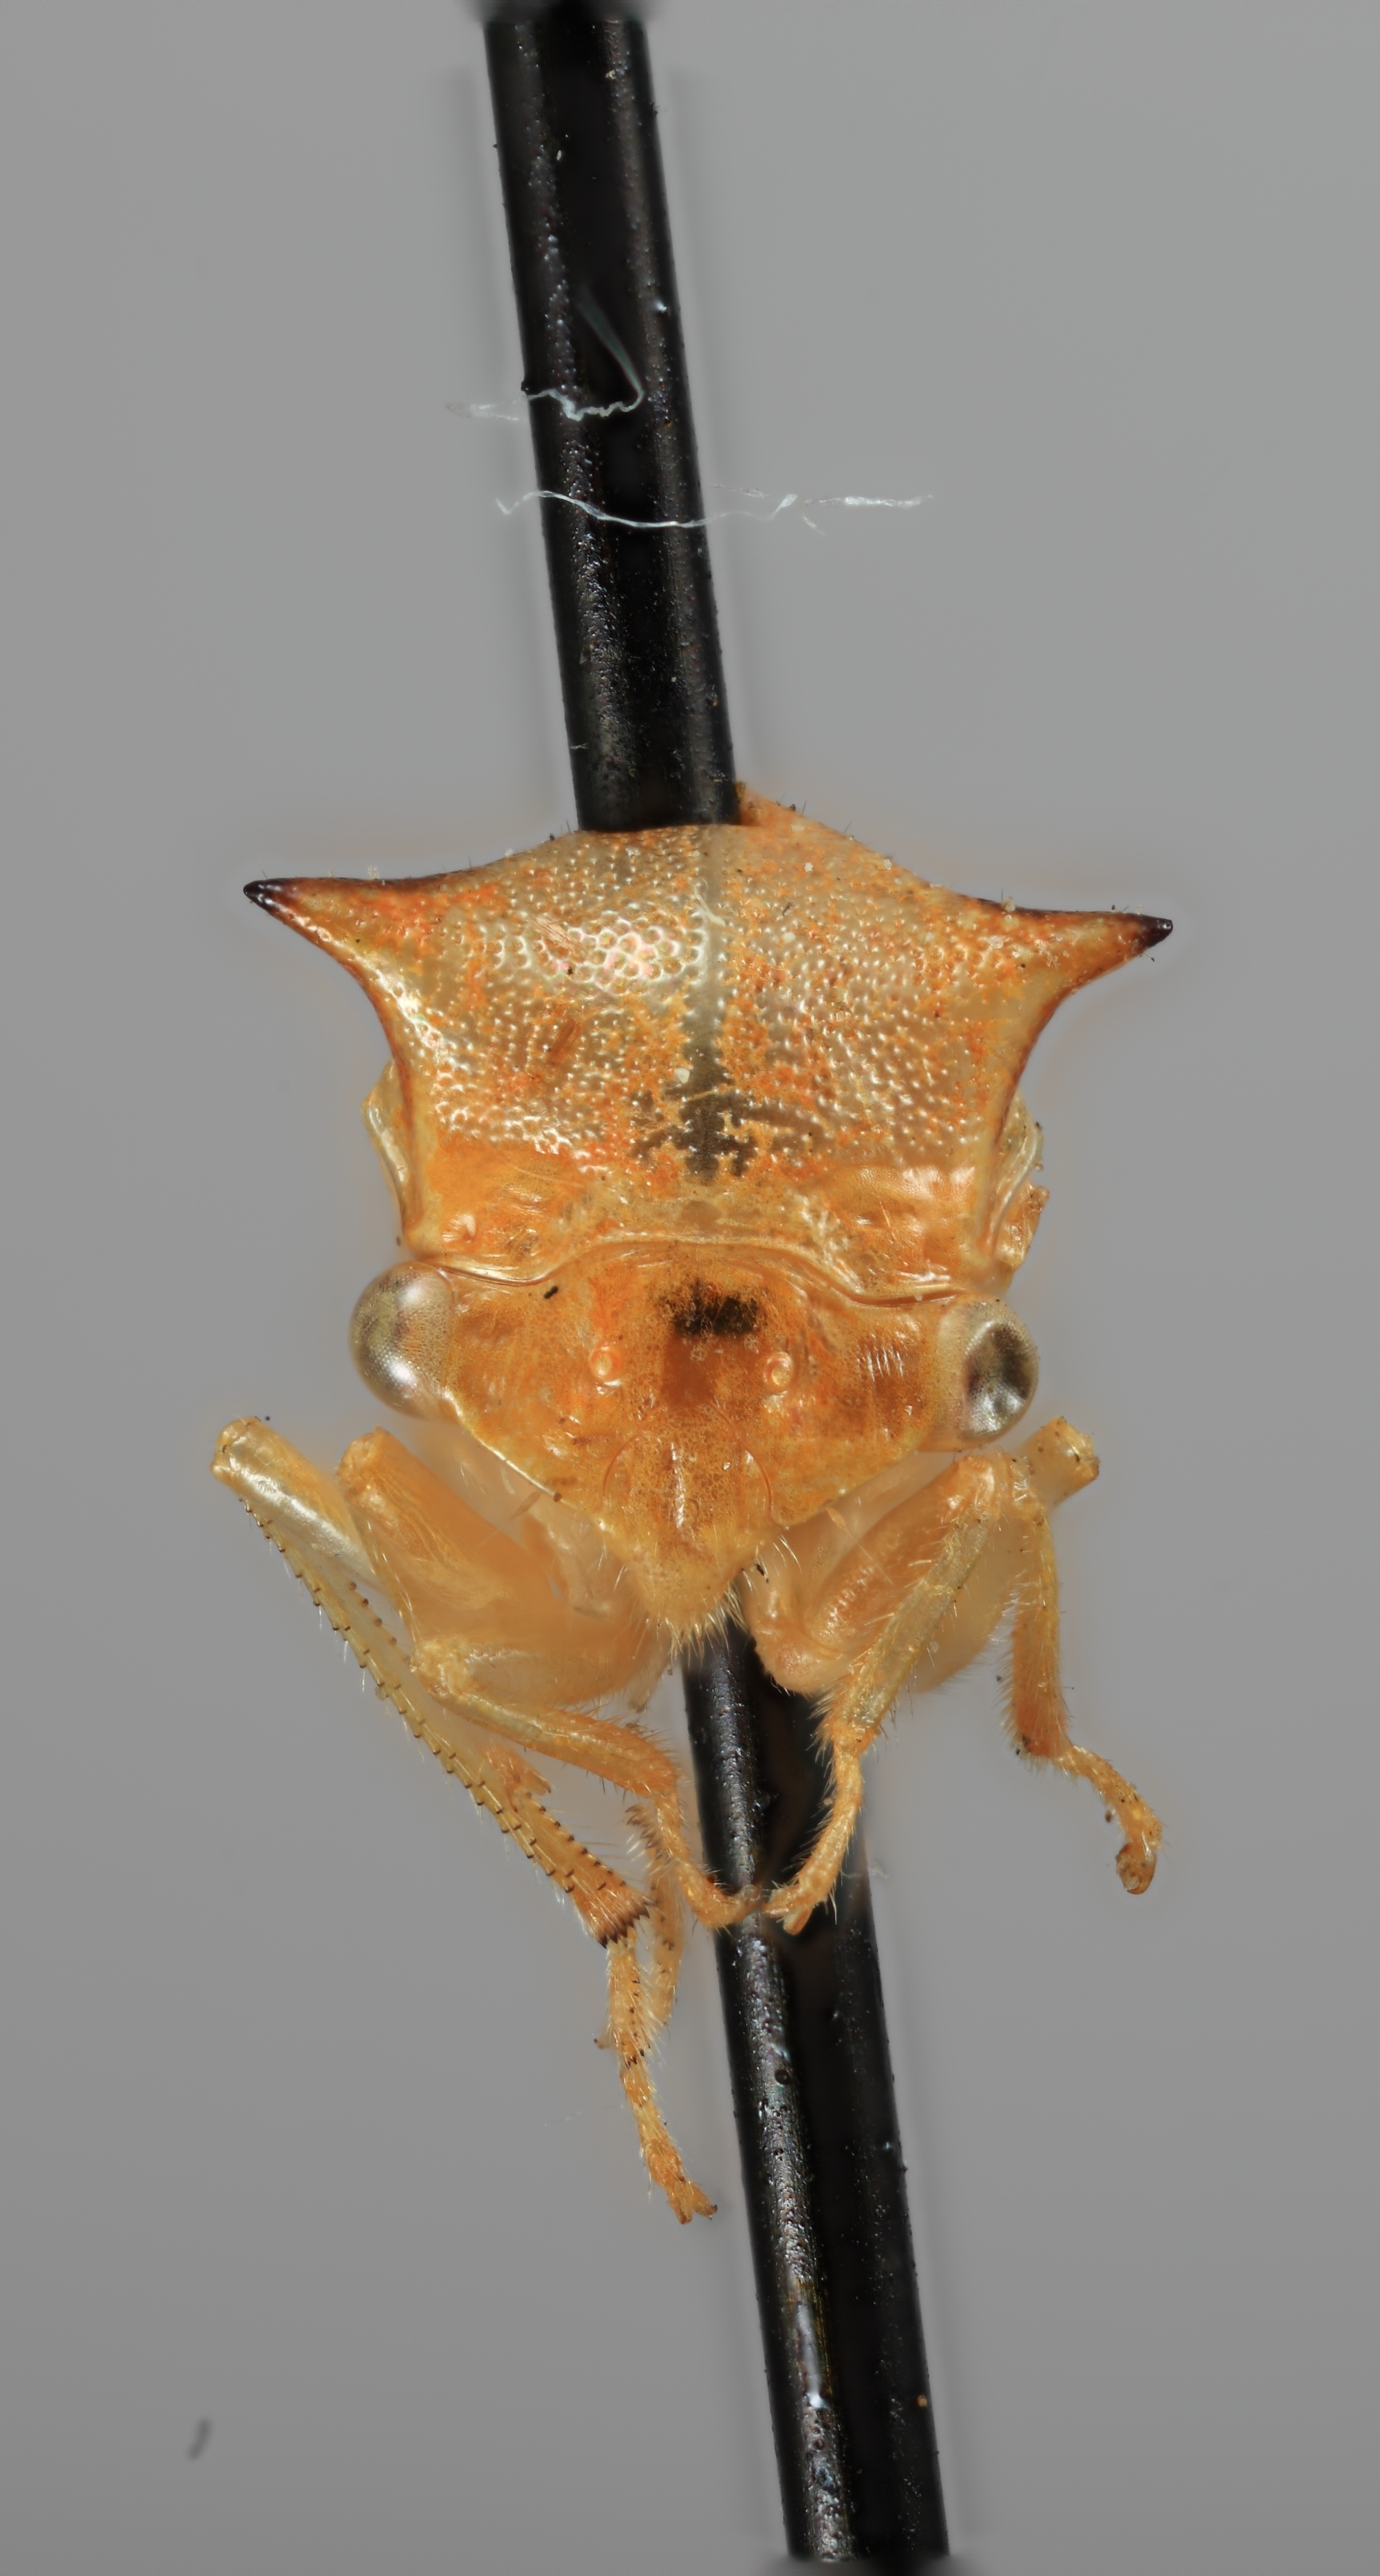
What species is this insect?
Ceresa militaris
